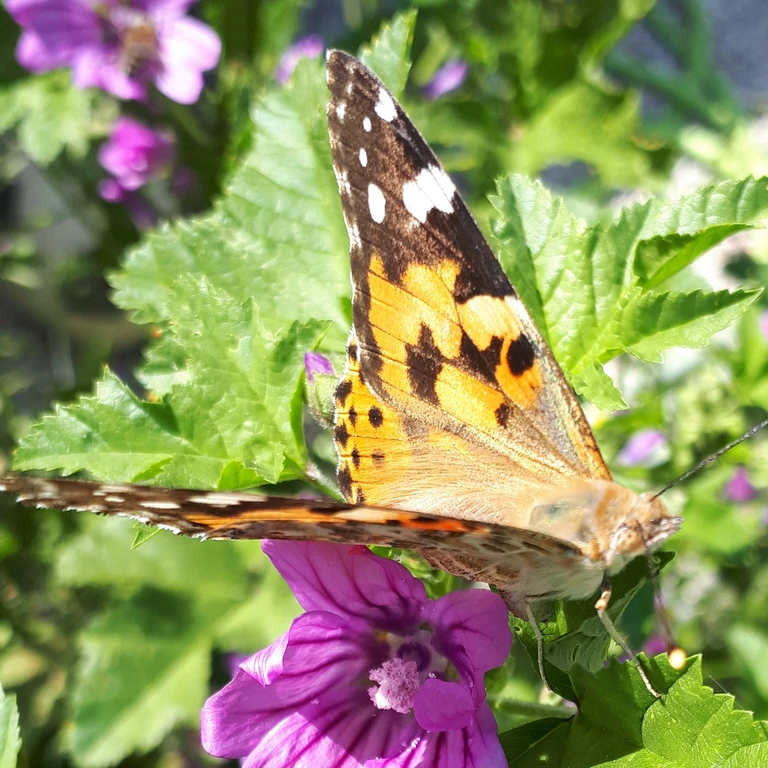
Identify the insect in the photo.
Vanessa cardui
